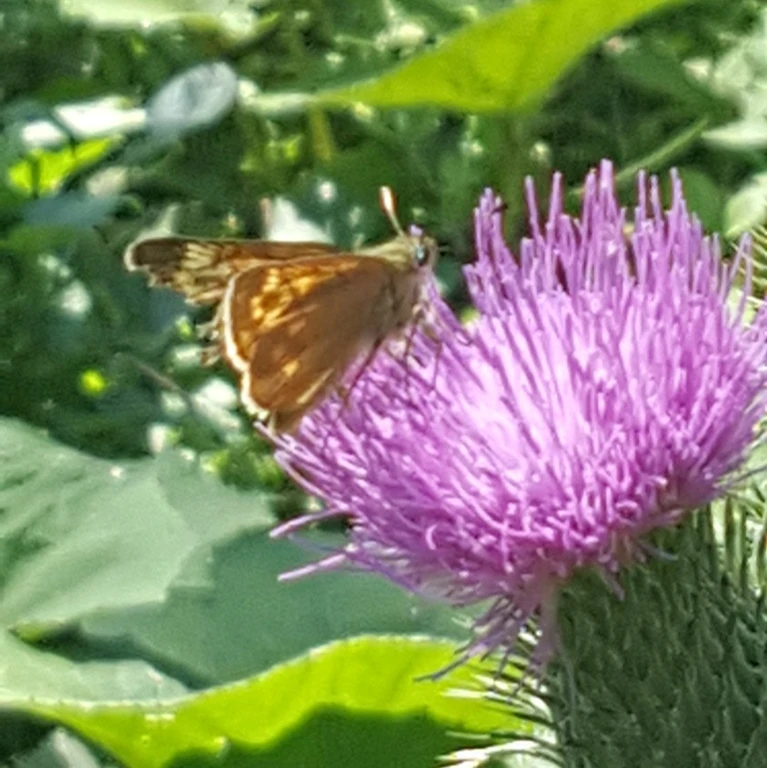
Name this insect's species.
Ochlodes sylvanus (also Ochlodes venata)
